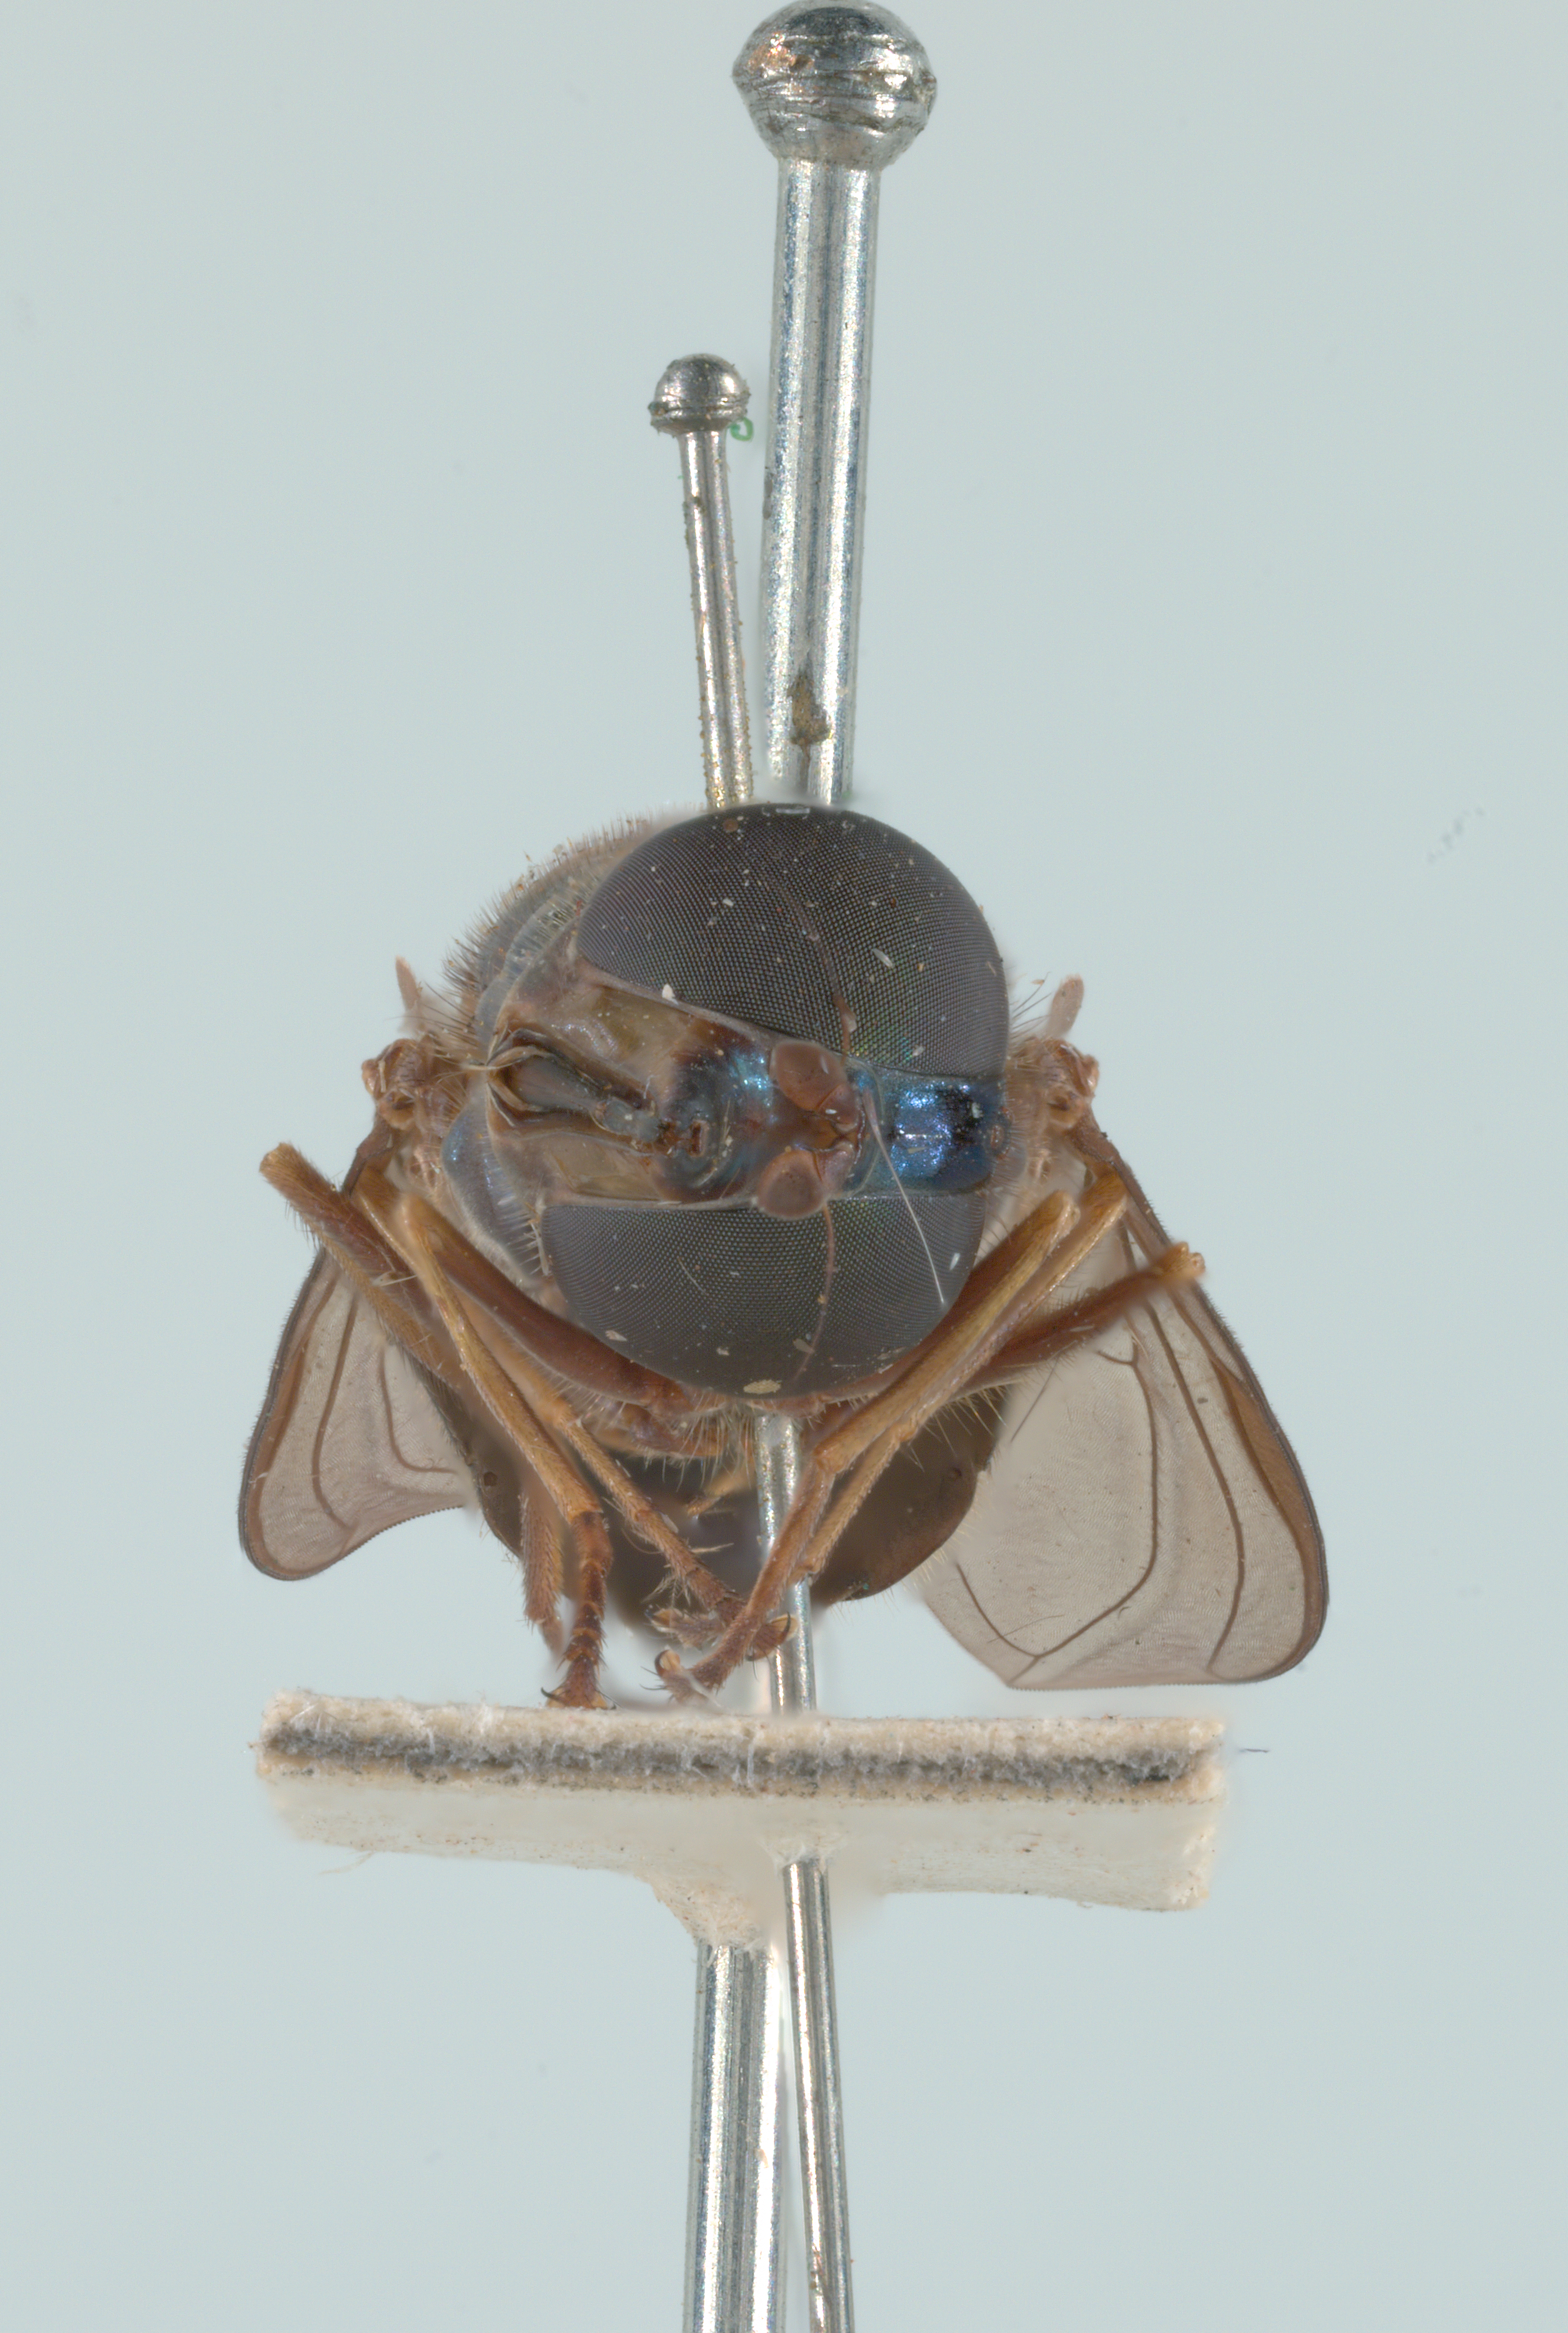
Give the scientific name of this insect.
Rhingia cyanoprora
